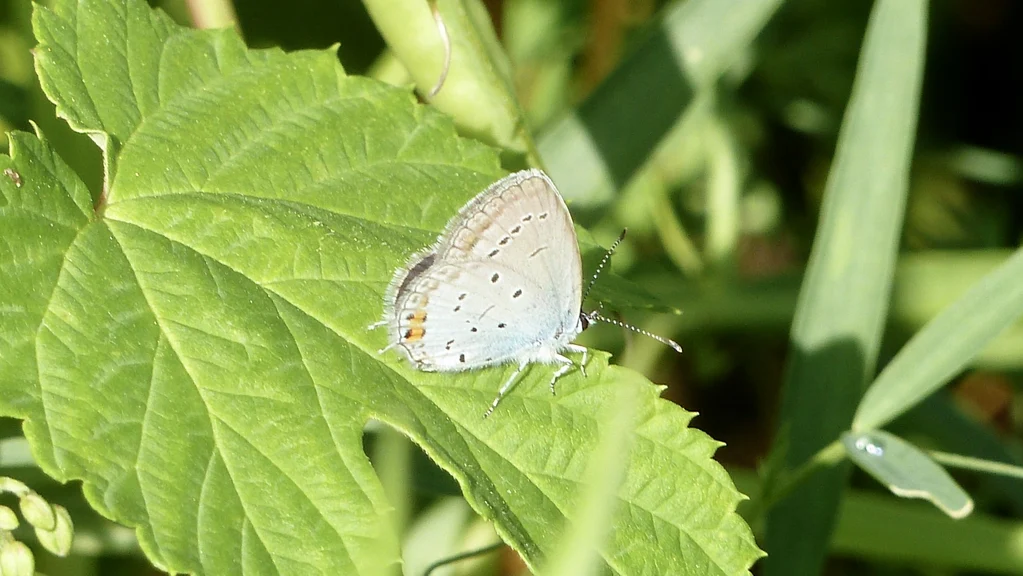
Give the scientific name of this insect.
Cupido argiades (also Elkalyce argiades)
